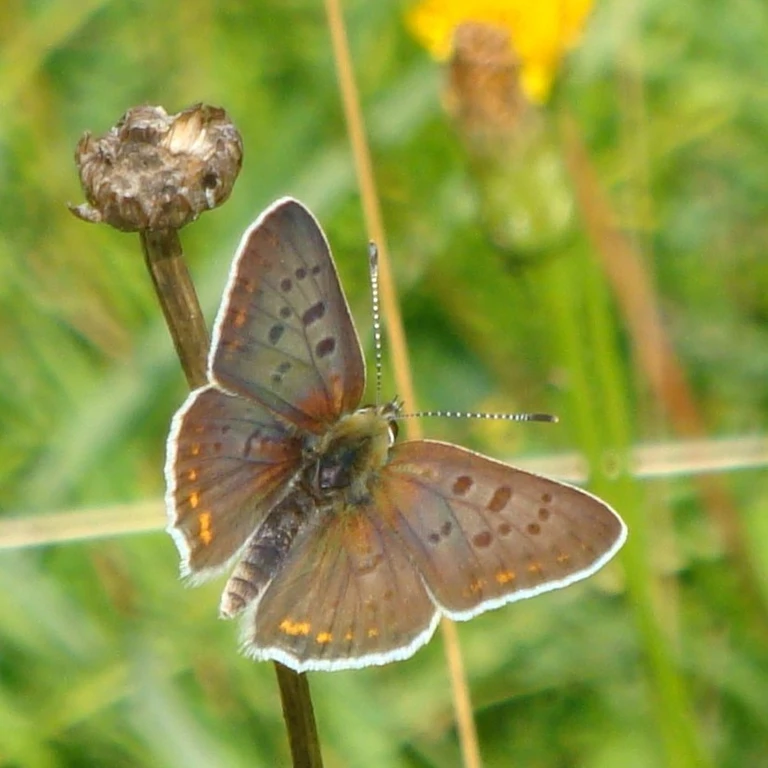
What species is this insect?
Lycaena tityrus (also Loweia tityrus)
